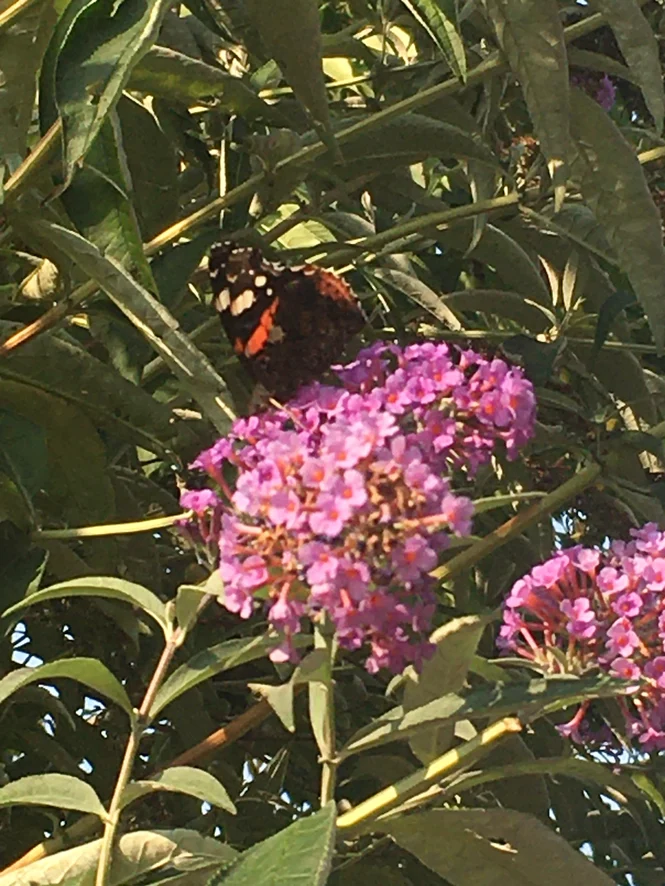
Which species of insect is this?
Vanessa atalanta
